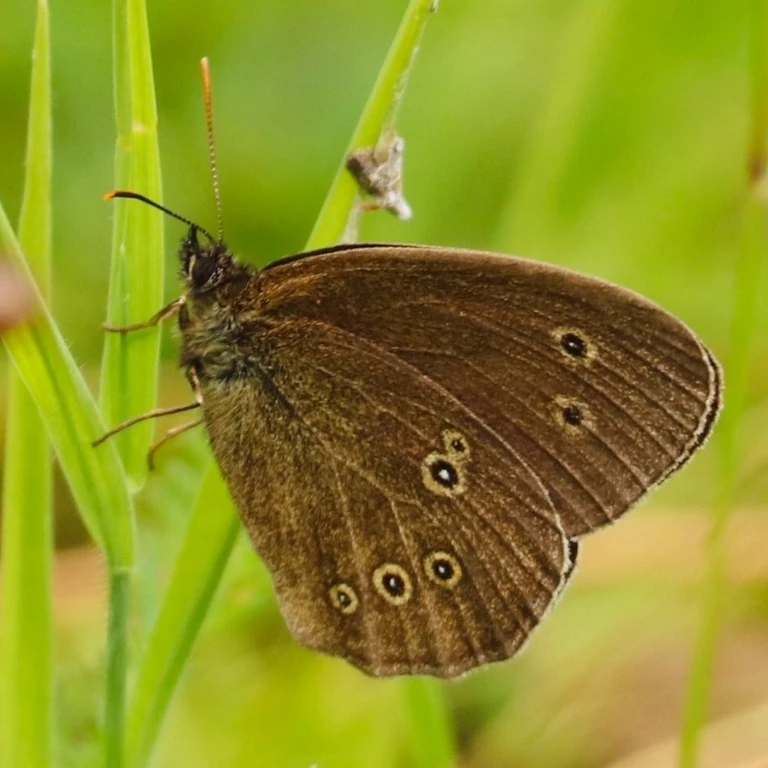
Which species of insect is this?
Aphantopus hyperantus
